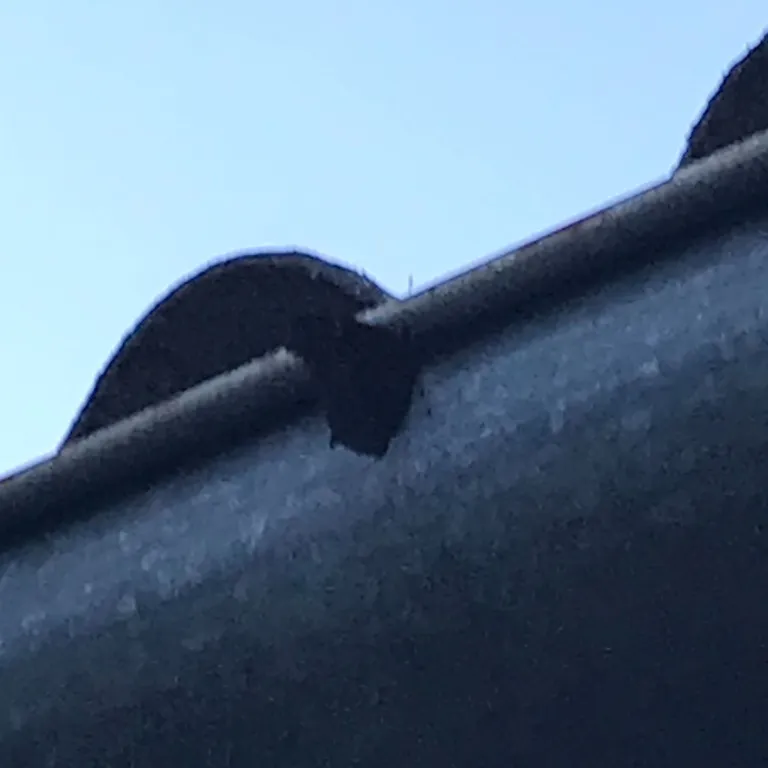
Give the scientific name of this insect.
Aglais io
